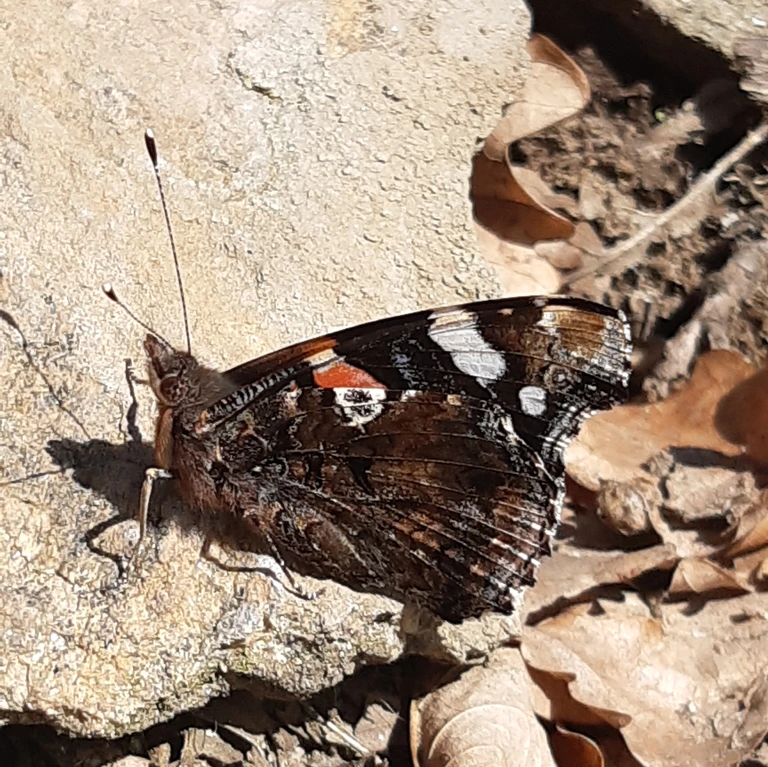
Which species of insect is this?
Vanessa atalanta
